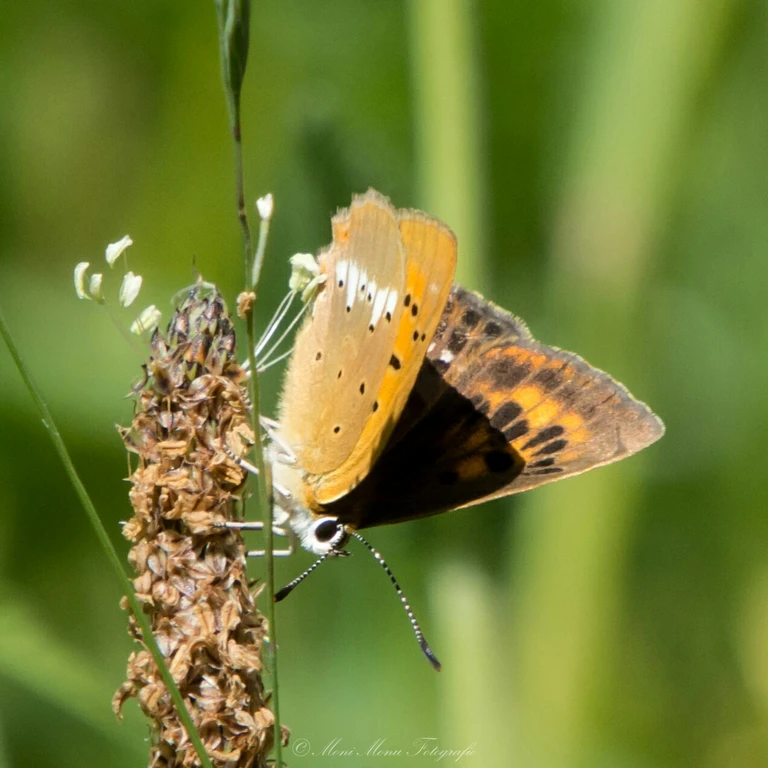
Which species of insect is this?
Lycaena virgaureae
